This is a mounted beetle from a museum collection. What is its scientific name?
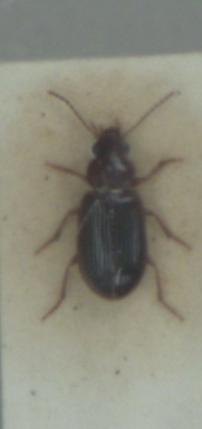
Bradycellus harpalinus
